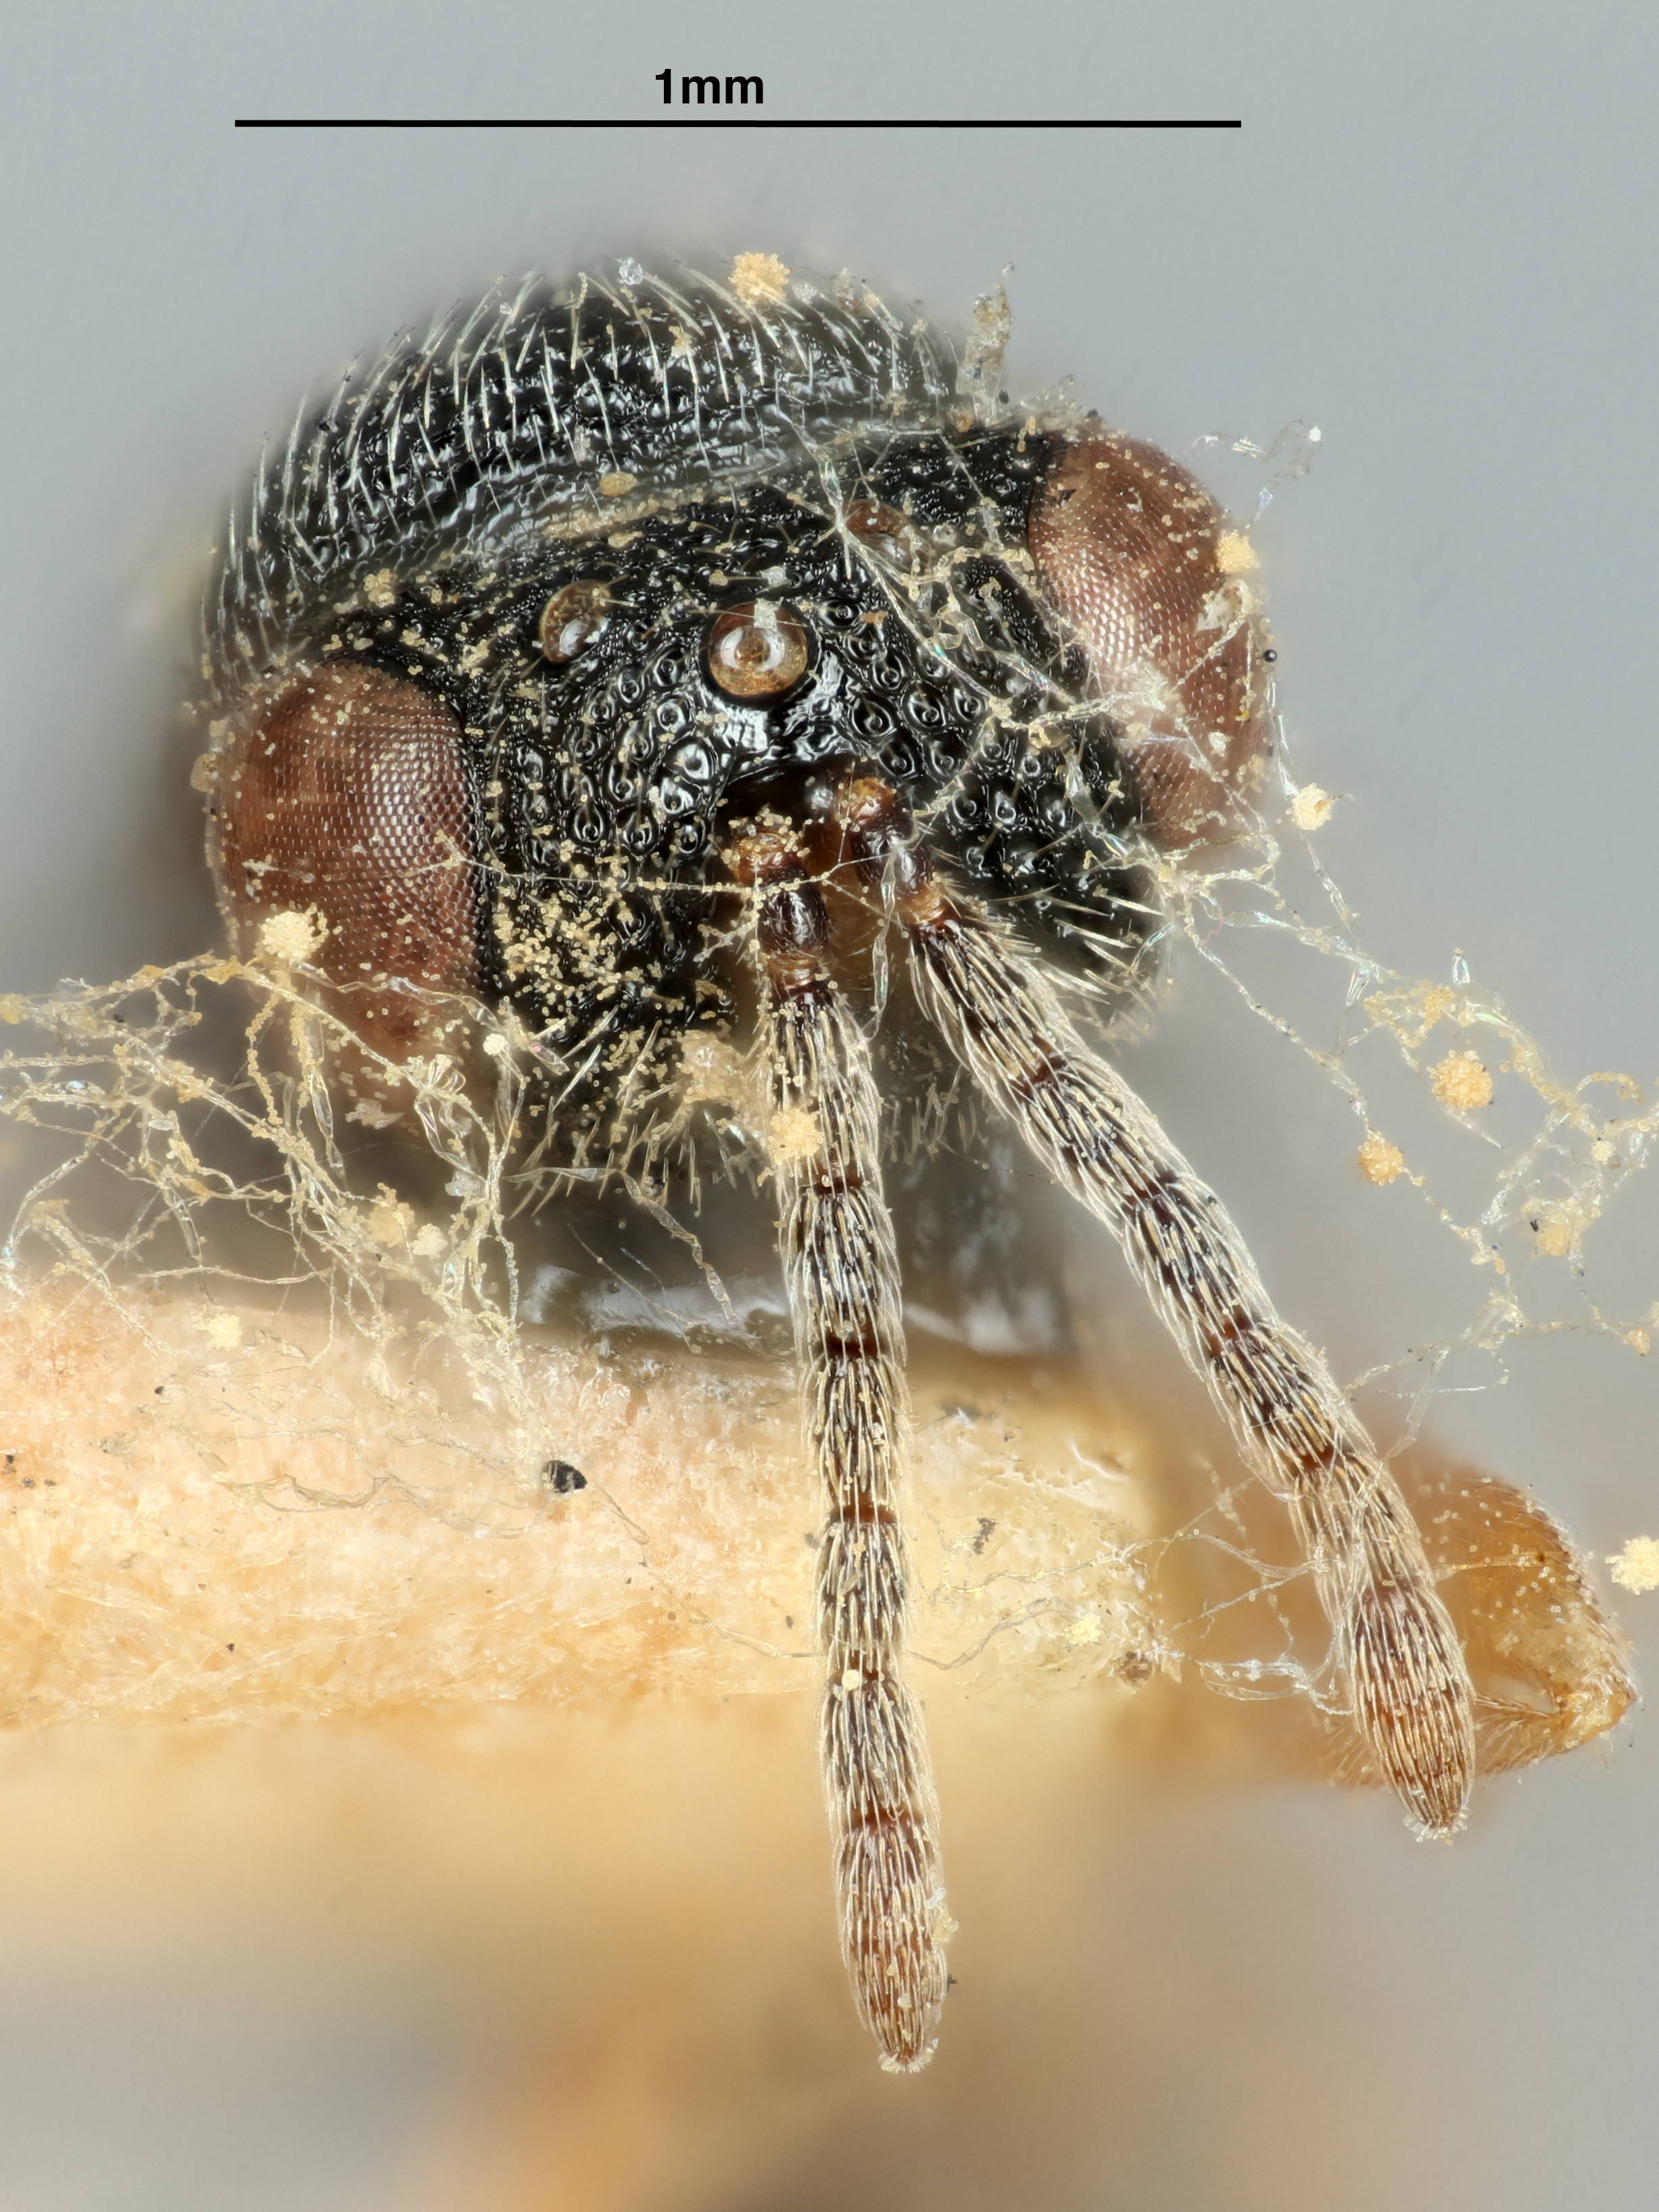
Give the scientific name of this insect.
Eurytoma dorcaschemae
